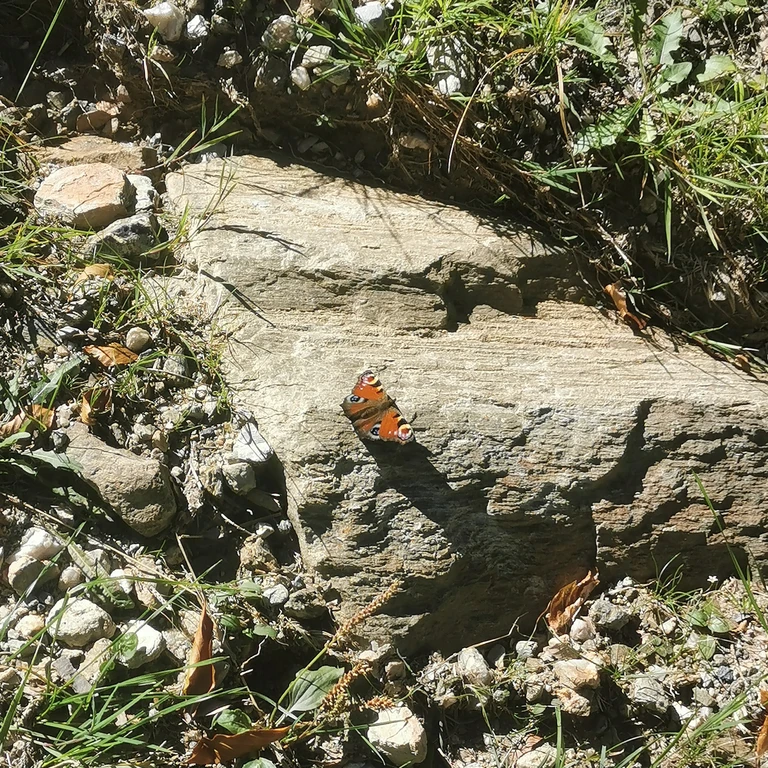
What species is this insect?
Aglais io
